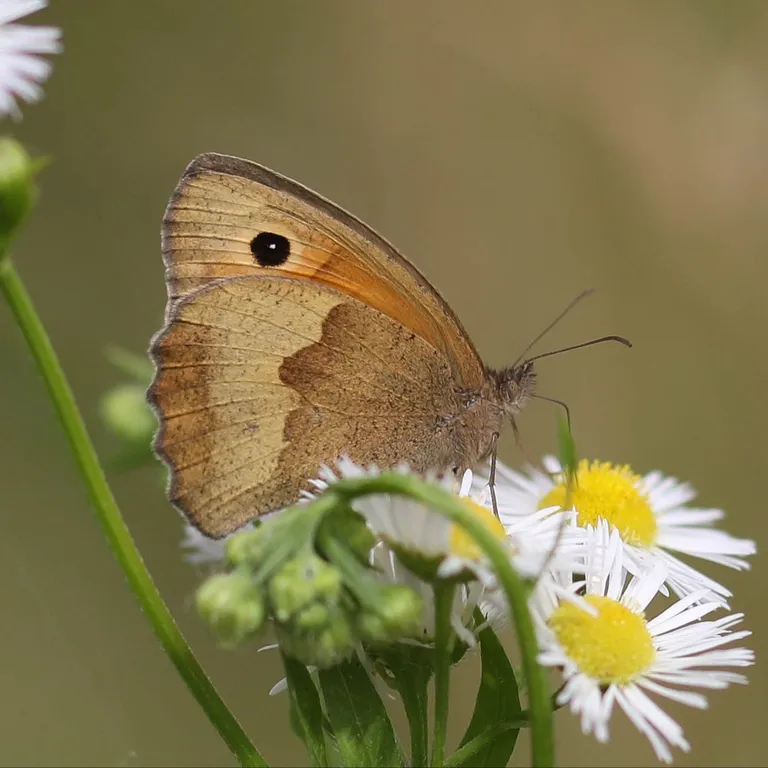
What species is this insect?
Maniola jurtina
